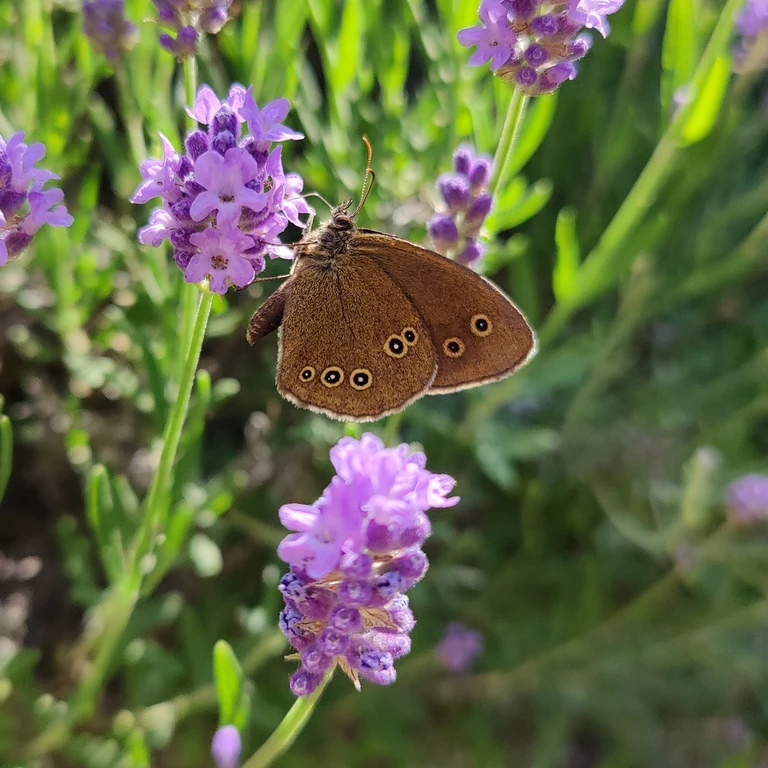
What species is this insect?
Aphantopus hyperantus
